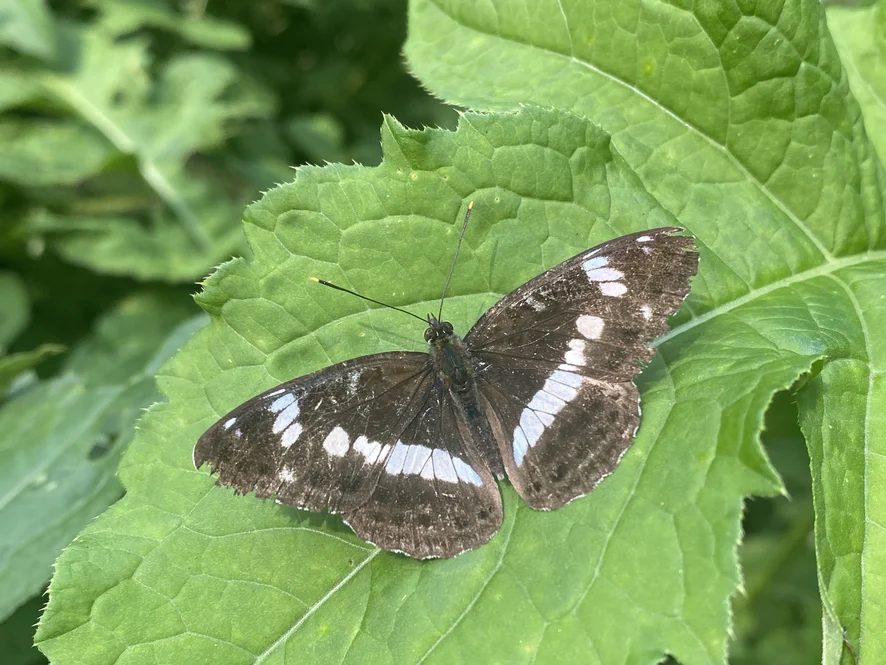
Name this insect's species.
Limenitis camilla (also Ladoga camilla)
